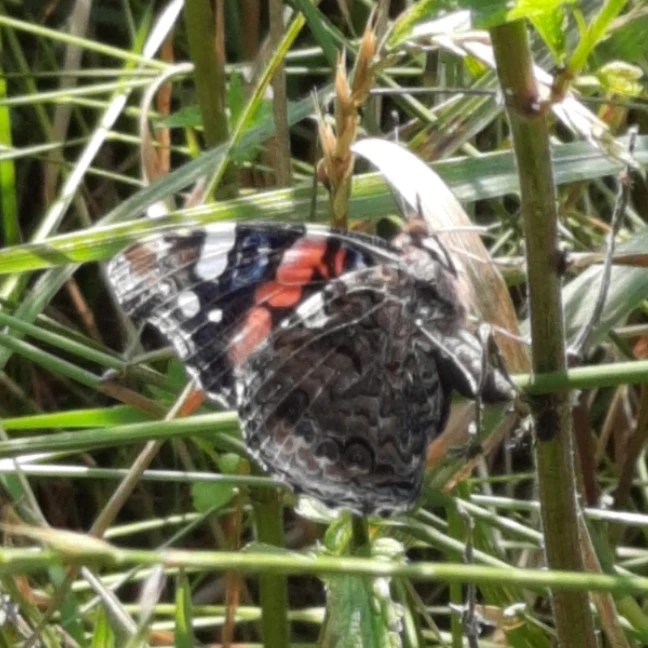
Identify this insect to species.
Vanessa atalanta
